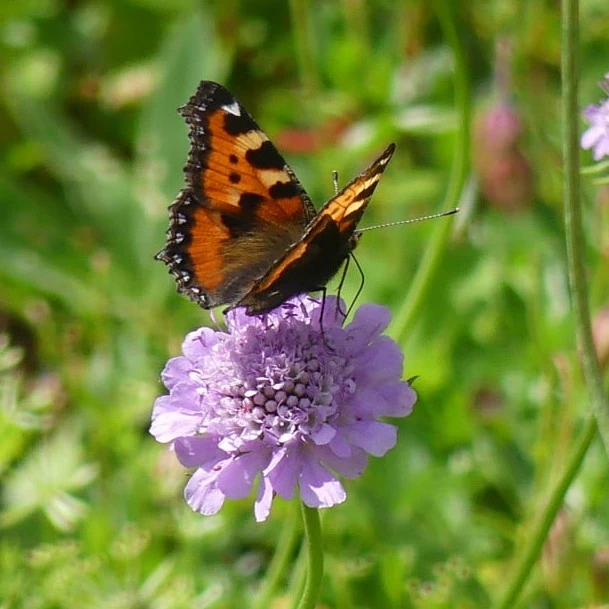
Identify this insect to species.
Aglais urticae
